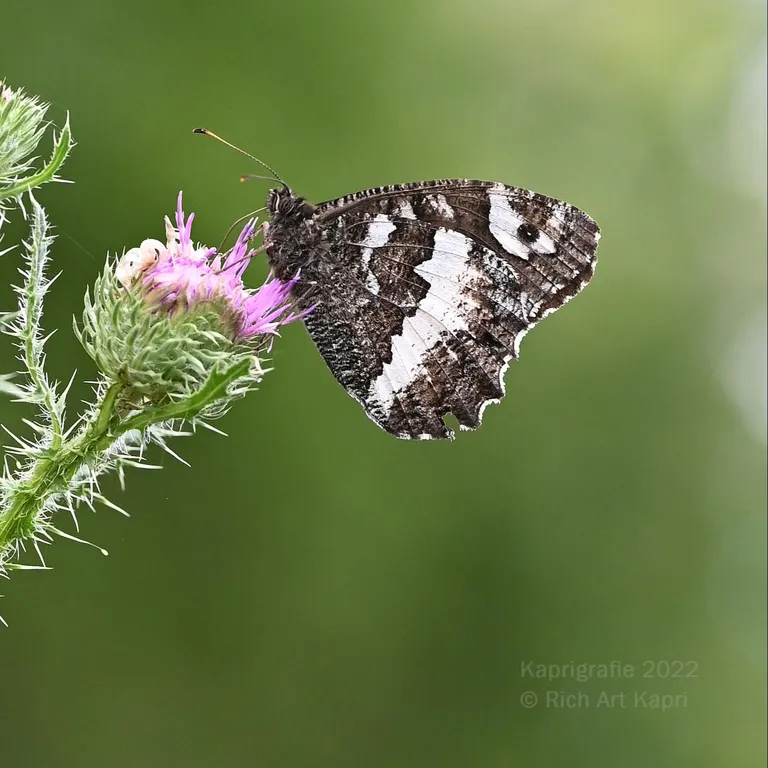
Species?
Brintesia circe
